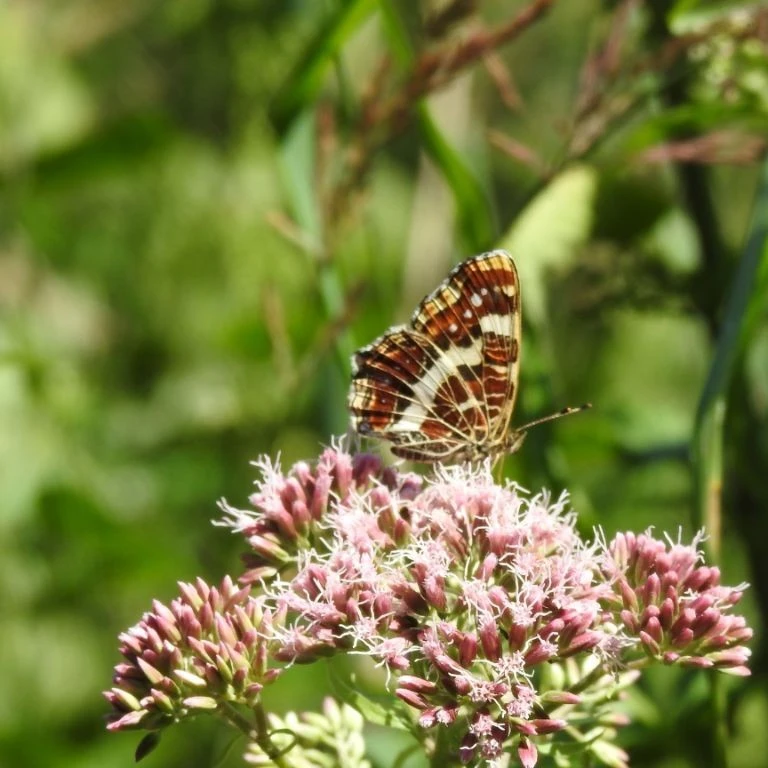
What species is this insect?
Araschnia levana
